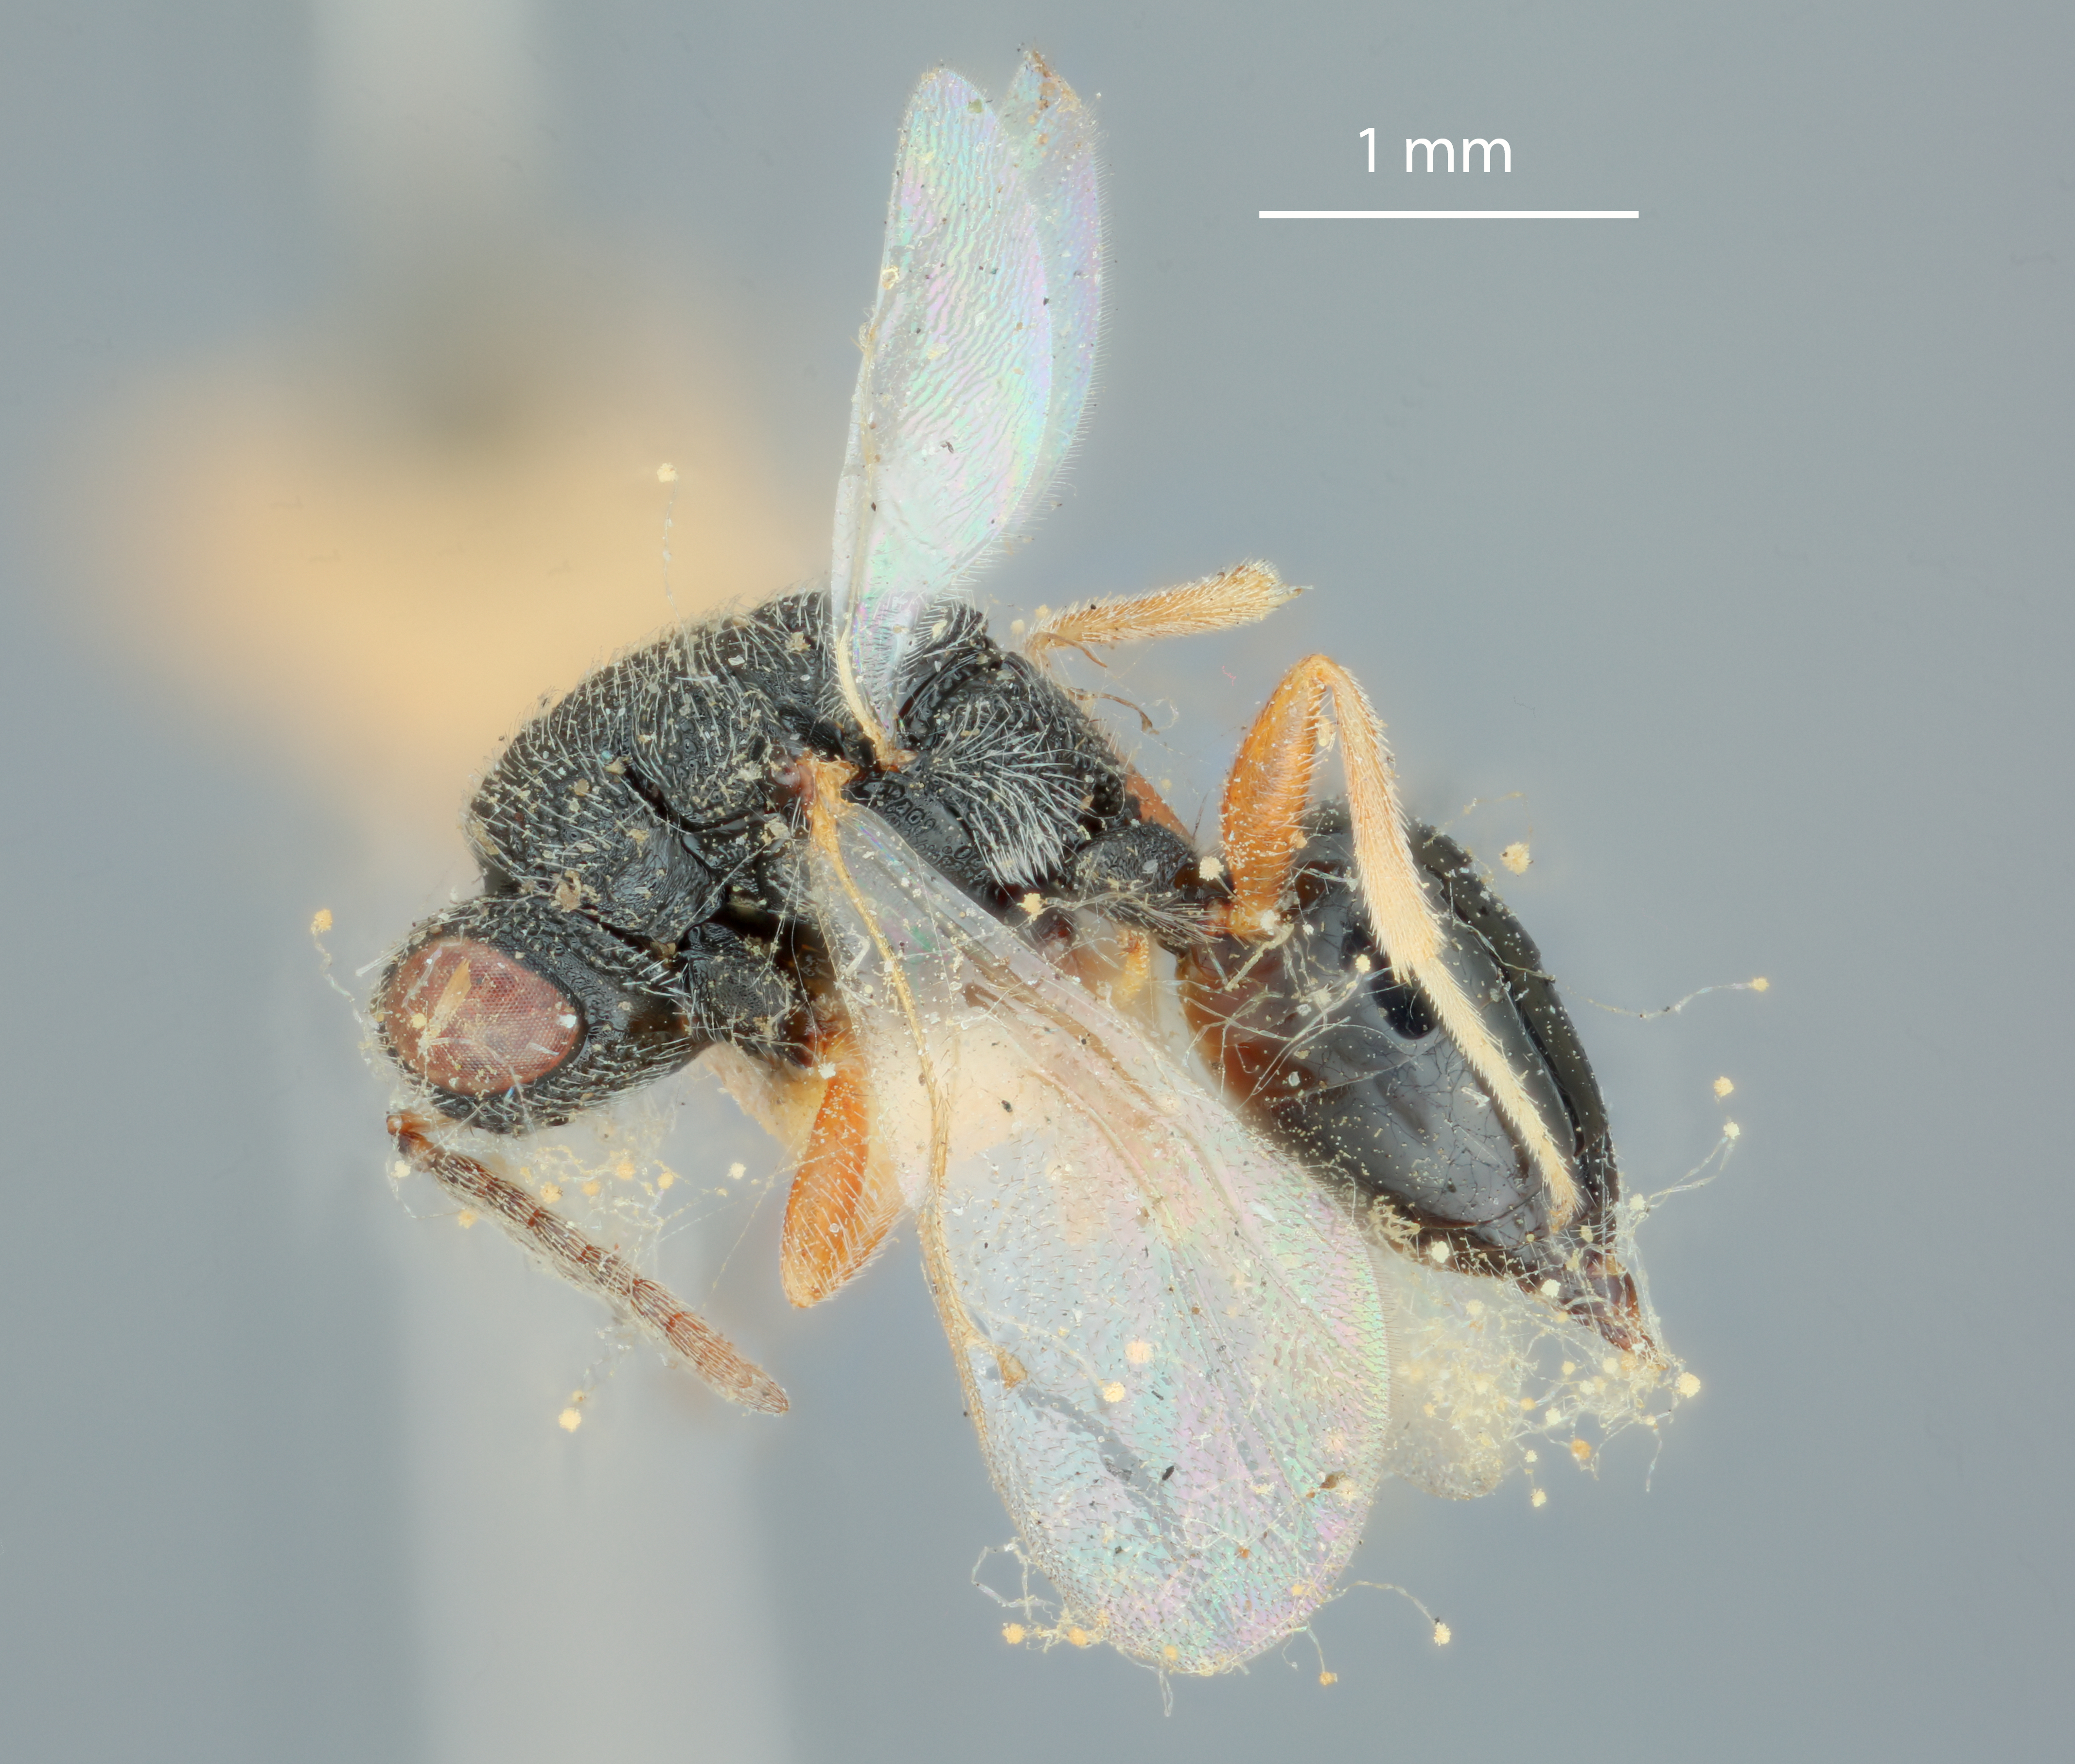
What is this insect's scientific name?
Eurytoma dorcaschemae
